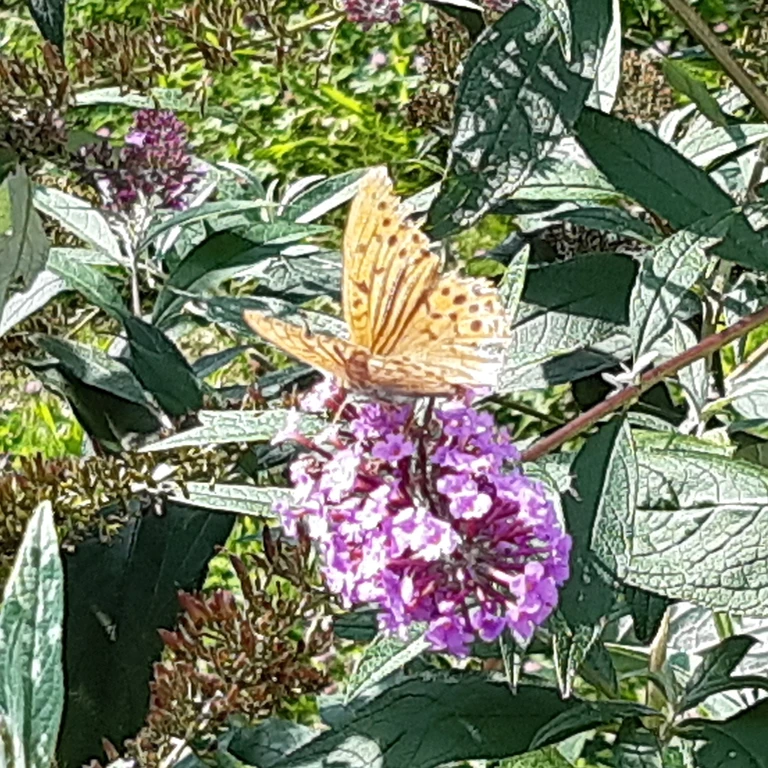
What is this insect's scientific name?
Argynnis paphia
